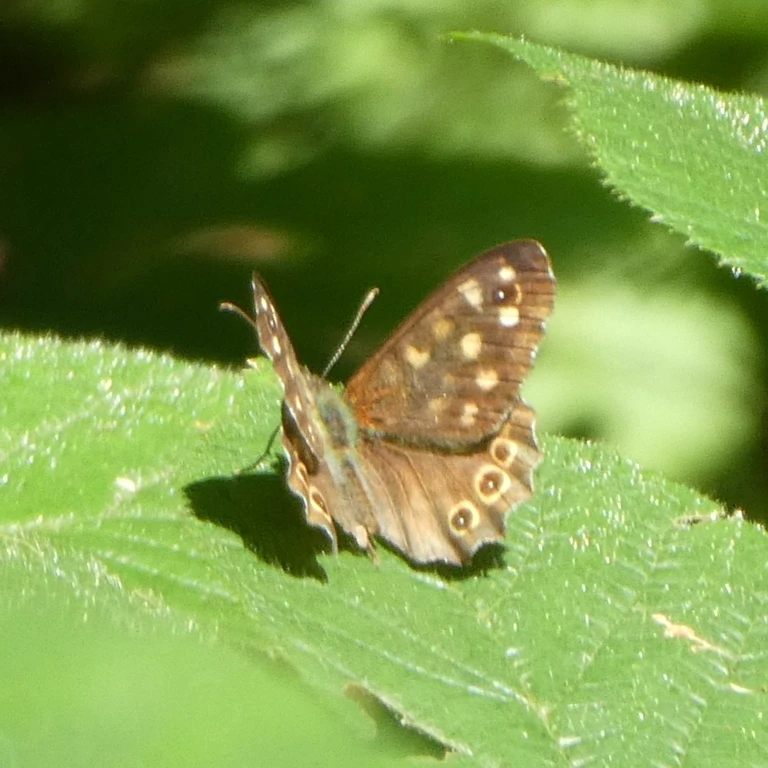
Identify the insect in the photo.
Pararge aegeria
